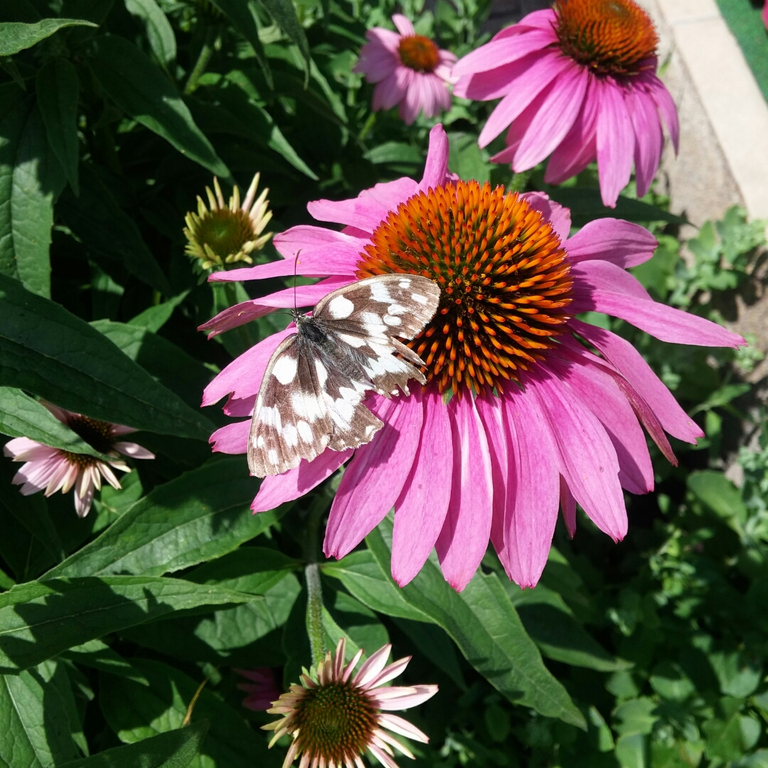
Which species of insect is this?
Melanargia galathea
